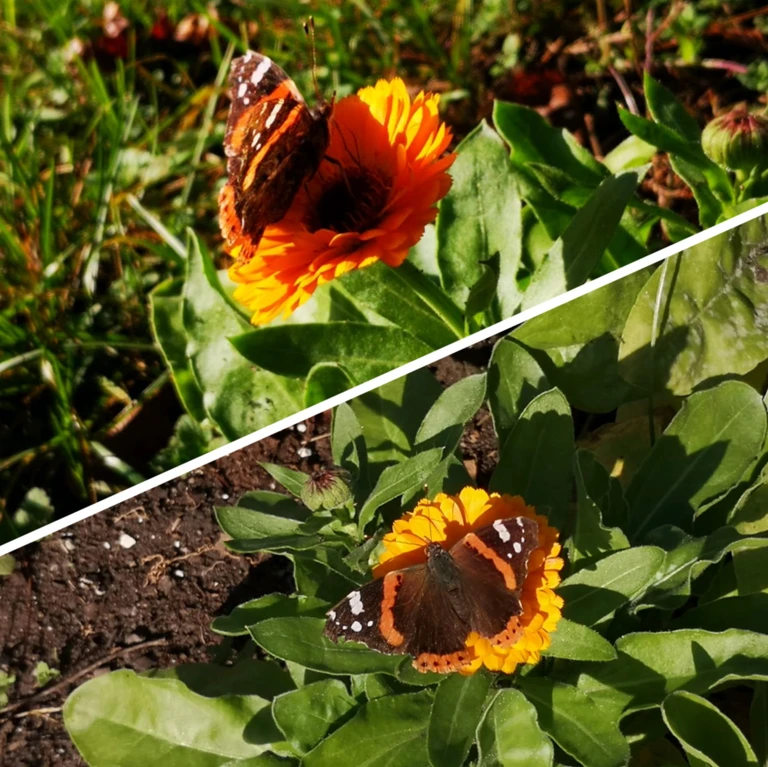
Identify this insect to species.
Vanessa atalanta
